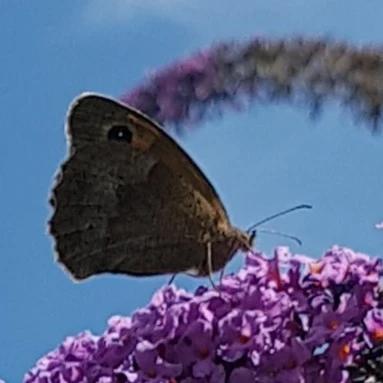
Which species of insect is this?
Maniola jurtina
